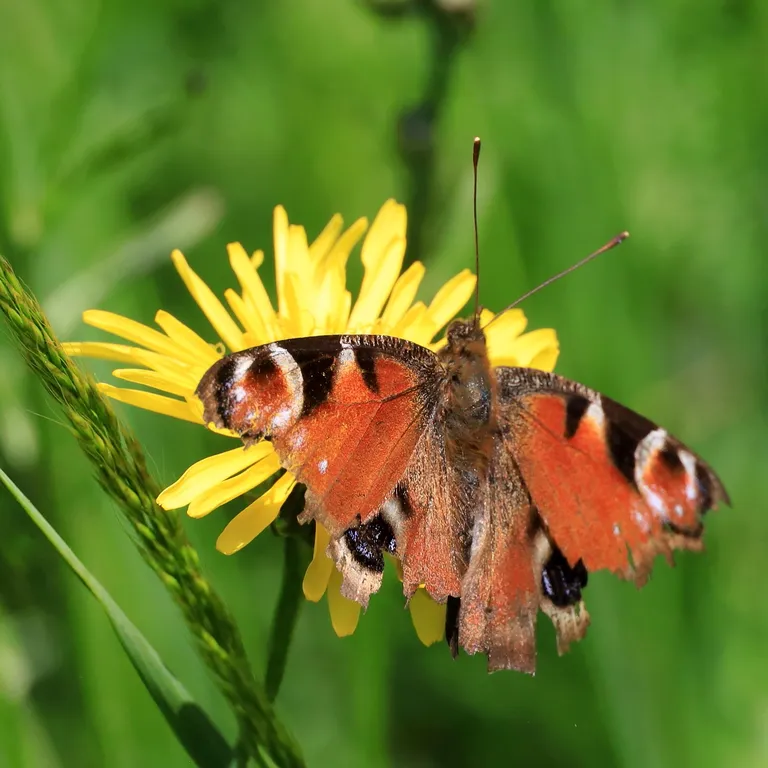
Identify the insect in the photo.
Aglais io
